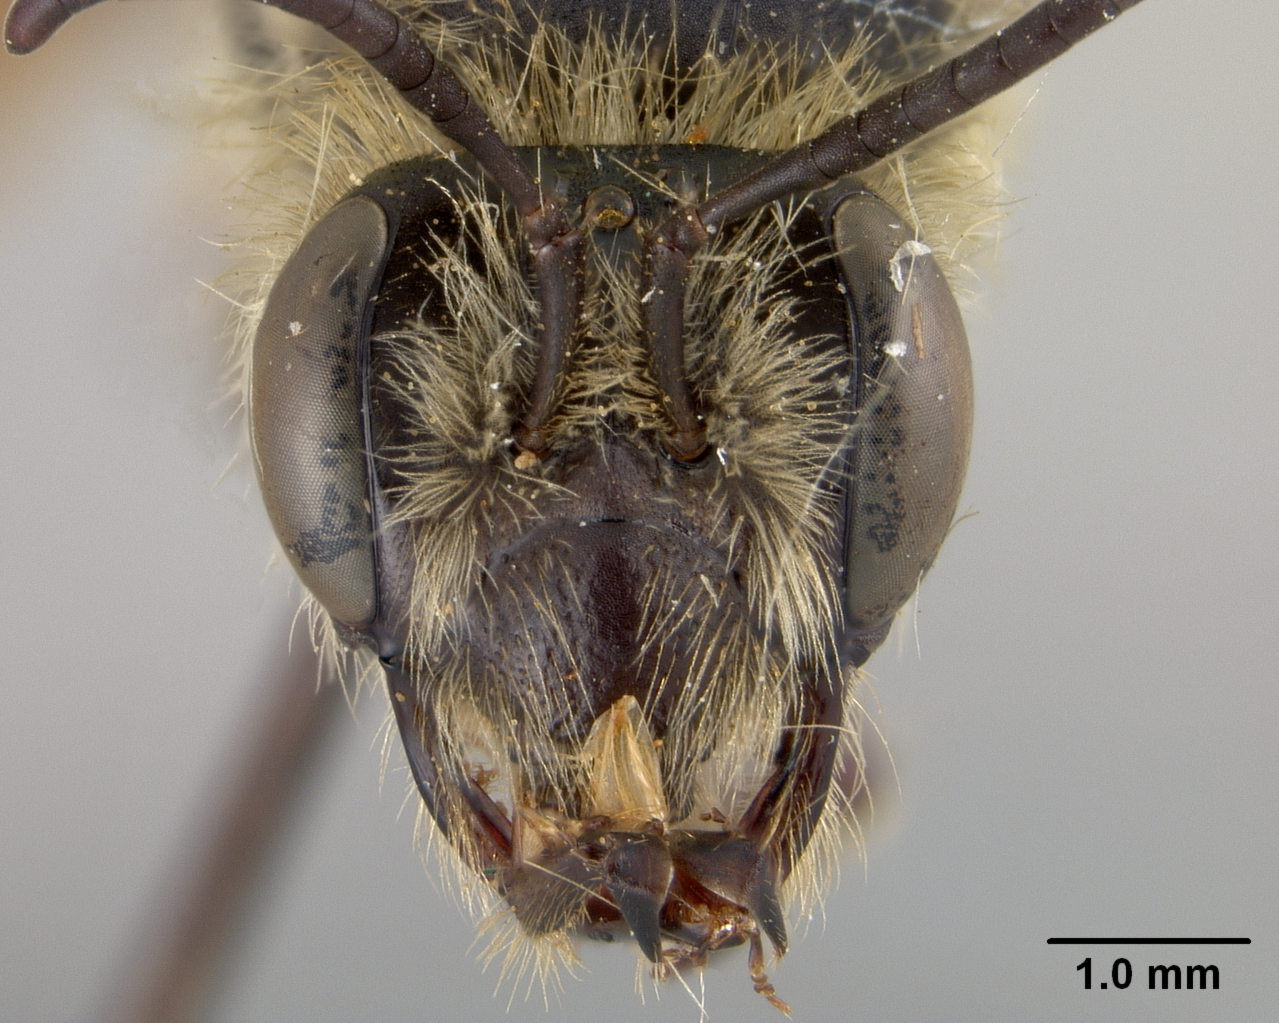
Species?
Andrena fulminoides
